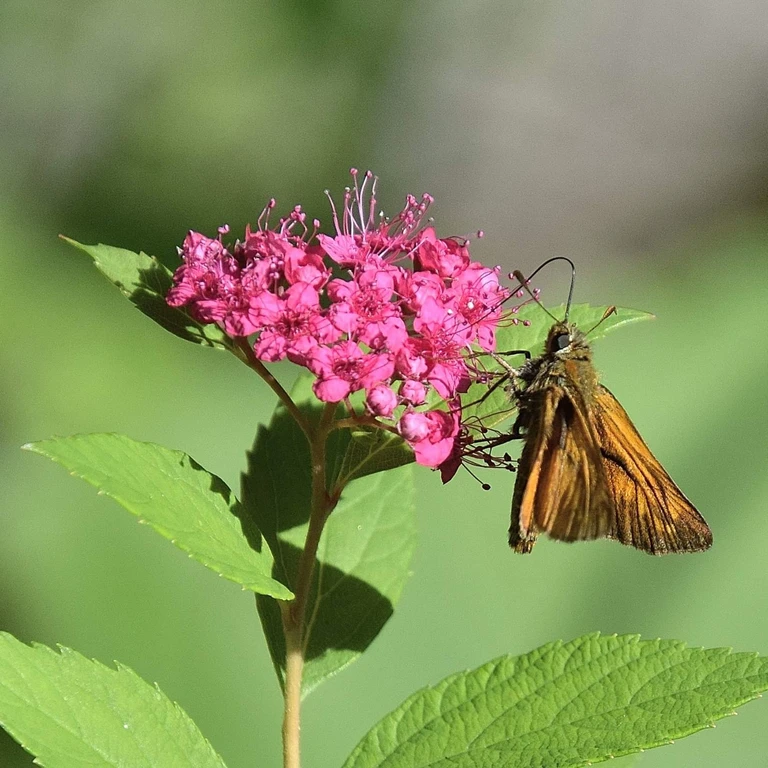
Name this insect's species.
Ochlodes sylvanus (also Ochlodes venata)
